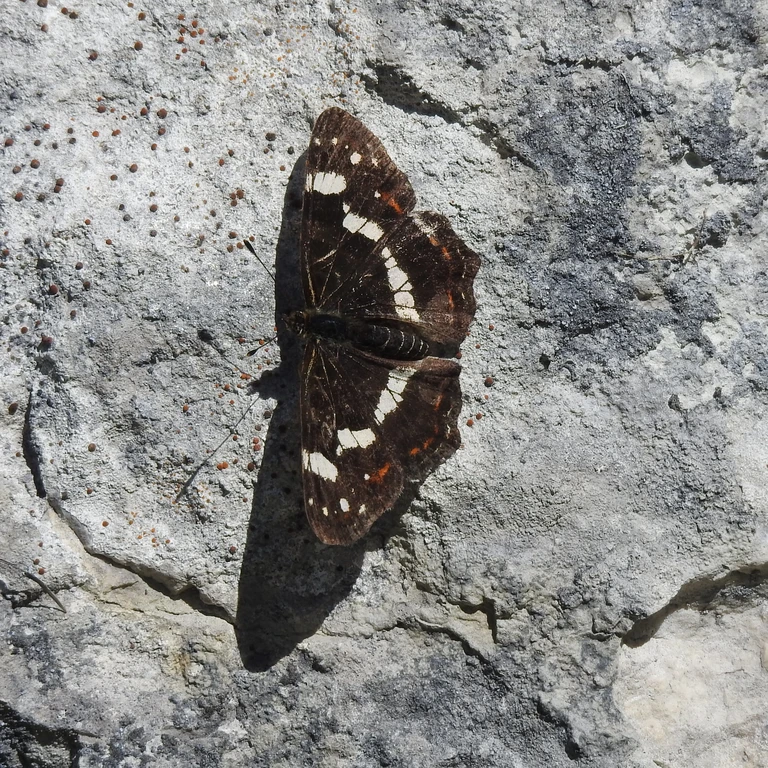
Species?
Araschnia levana
